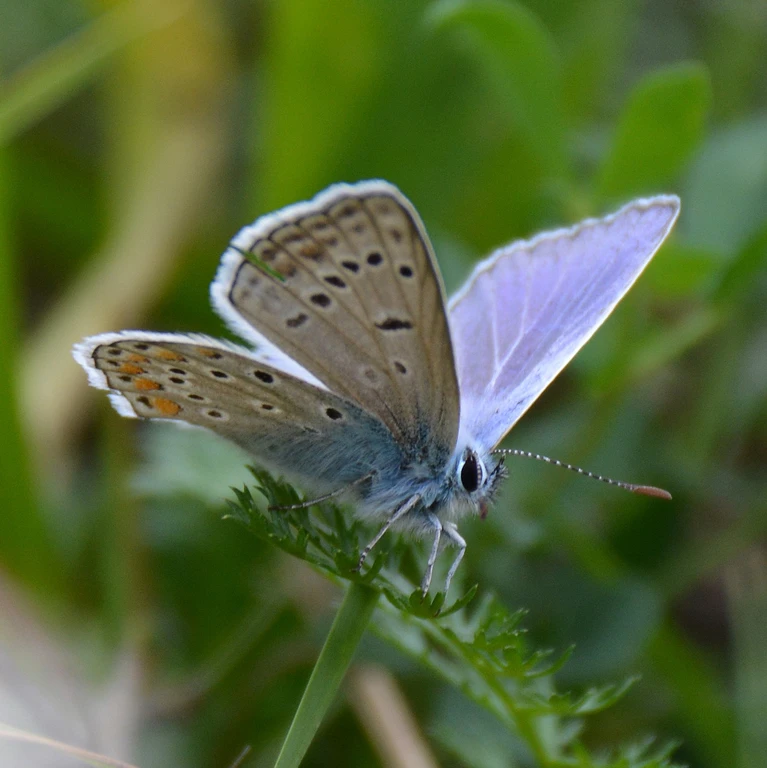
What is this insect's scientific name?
Polyommatus icarus
